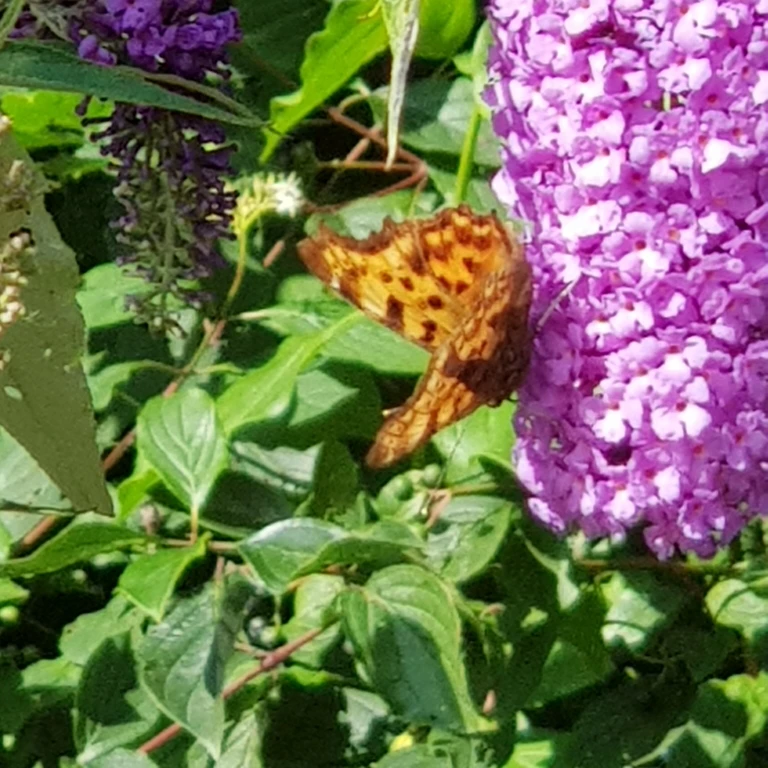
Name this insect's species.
Polygonia c-album
